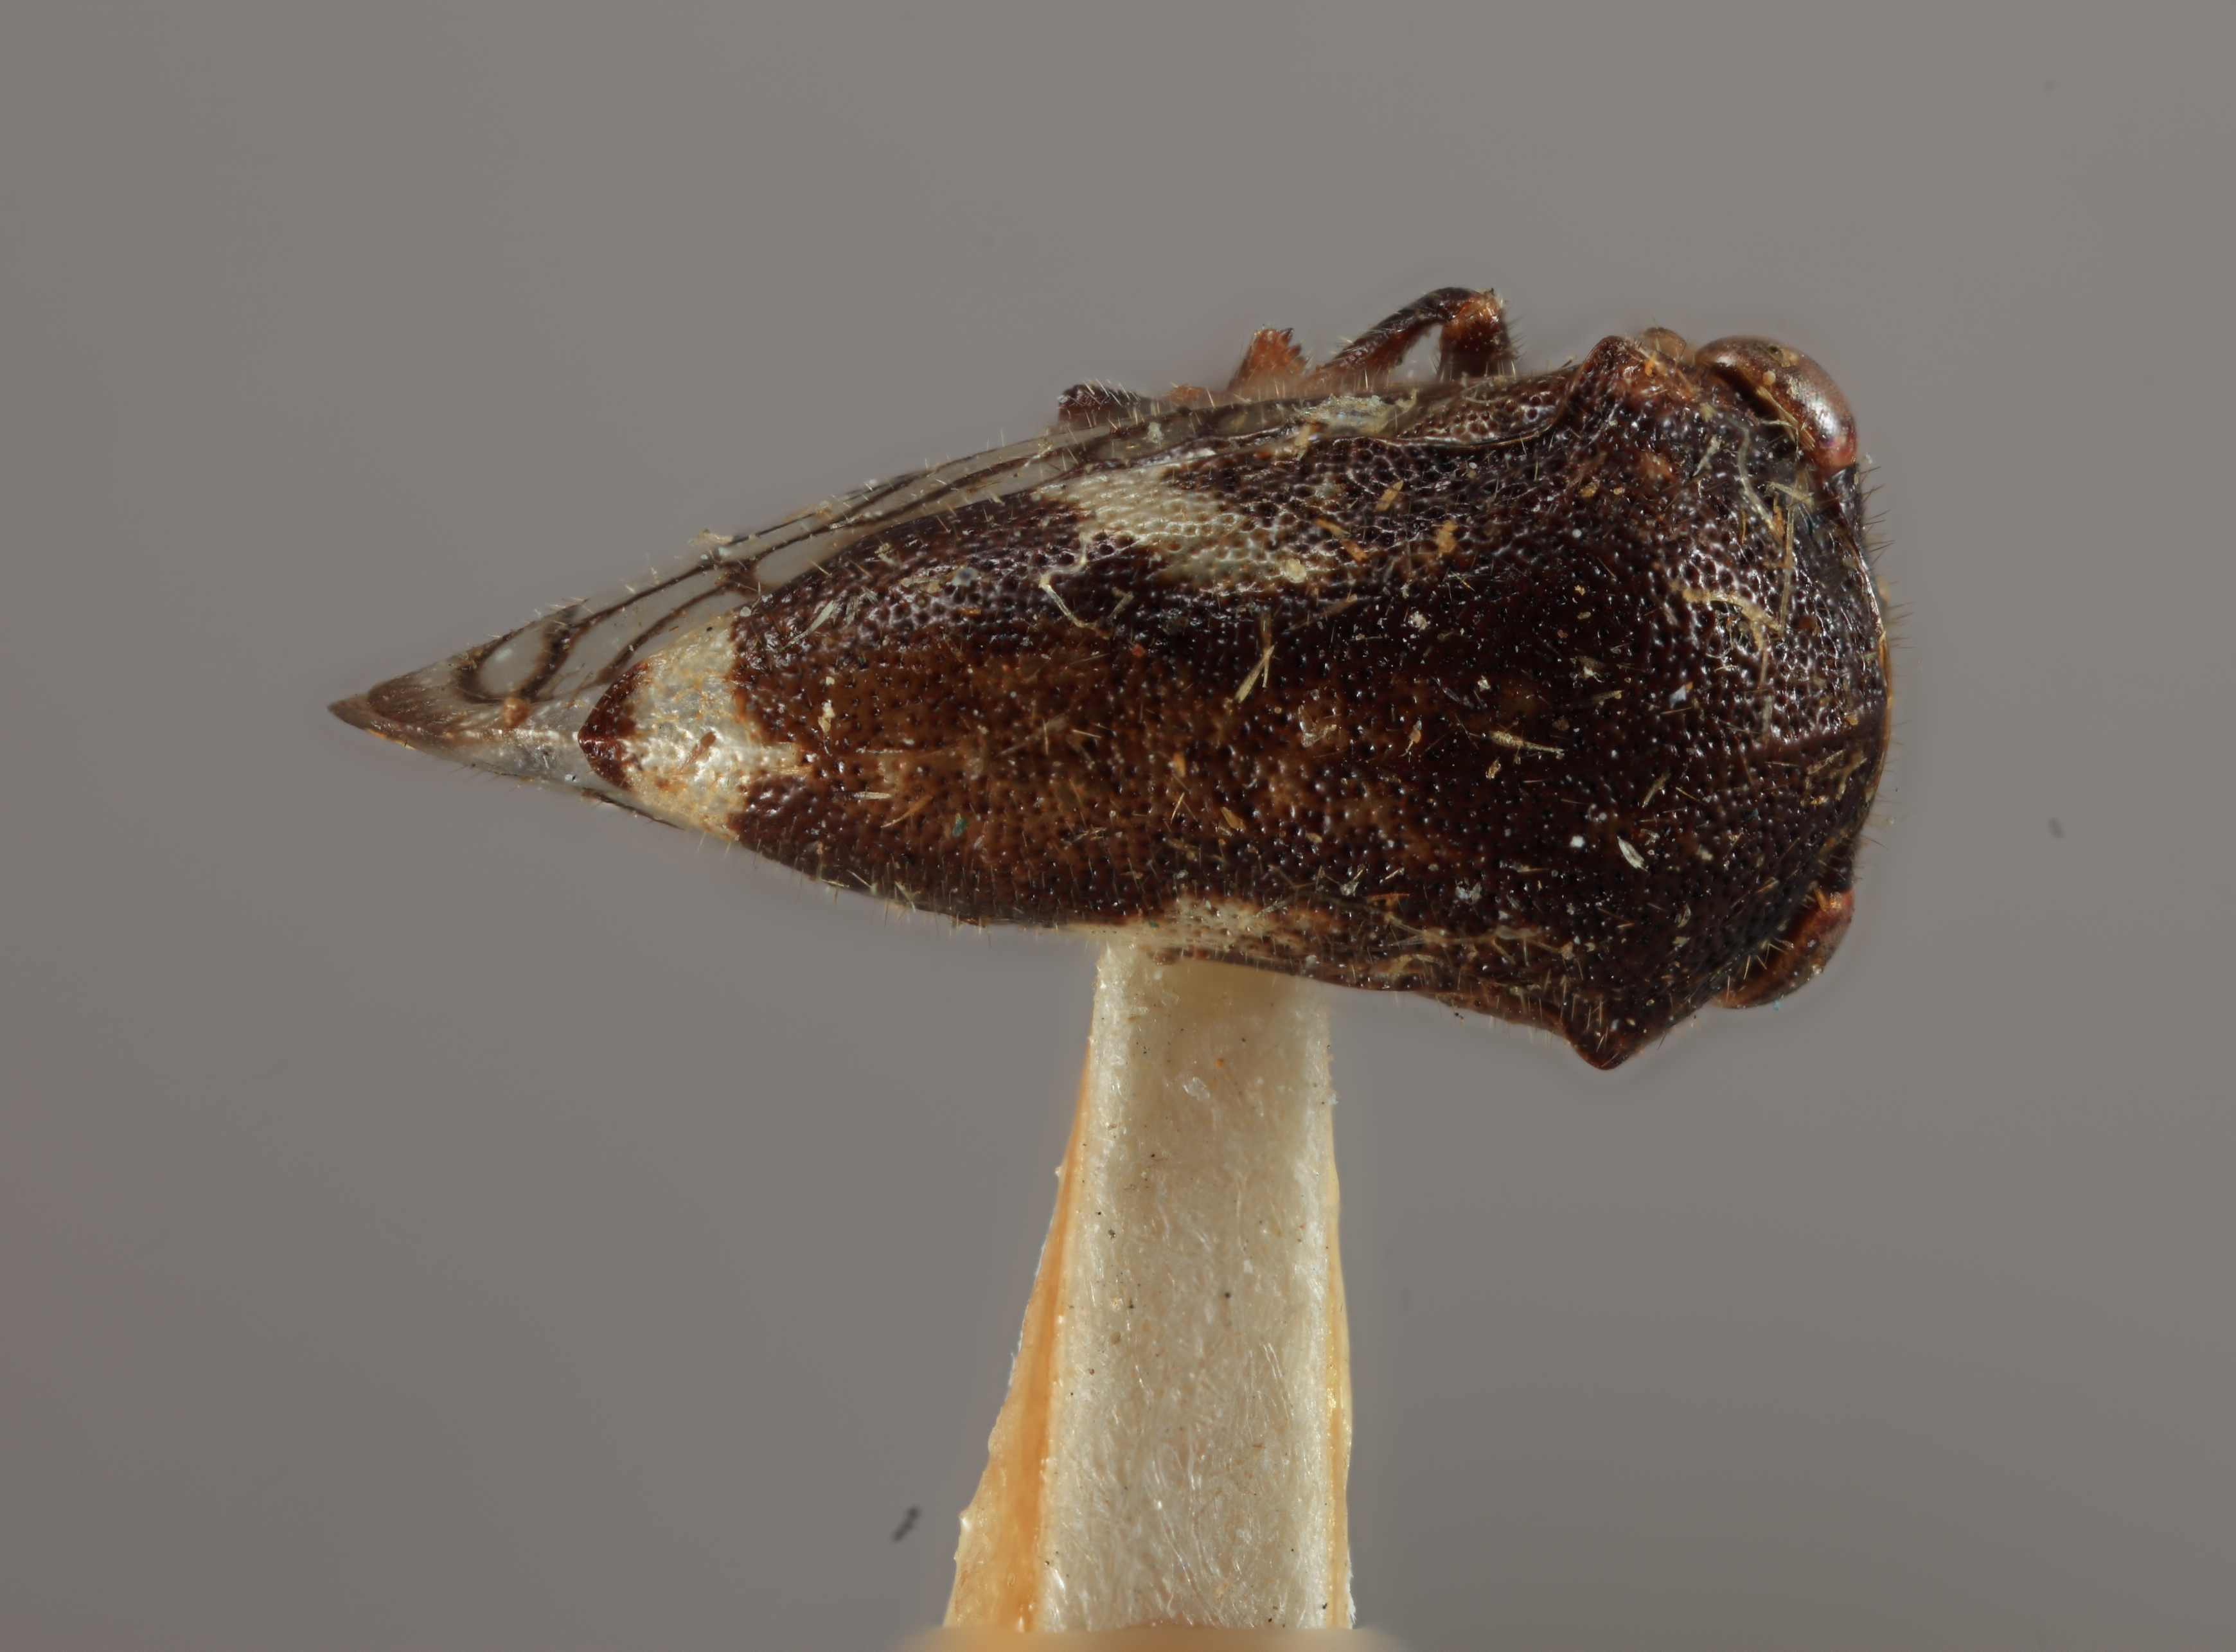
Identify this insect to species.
Vanduzea vestita
